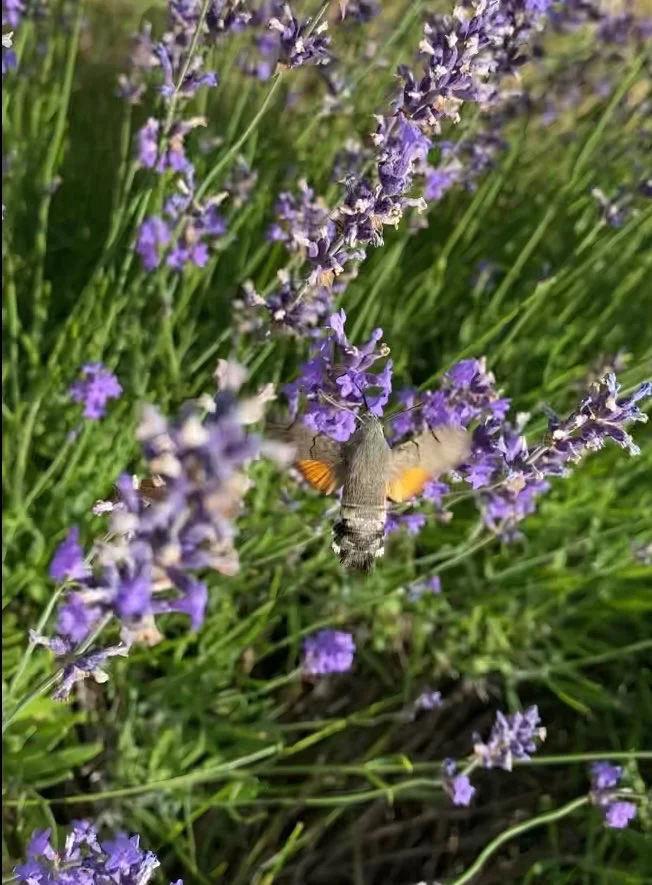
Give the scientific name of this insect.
Macroglossum stellatarum
